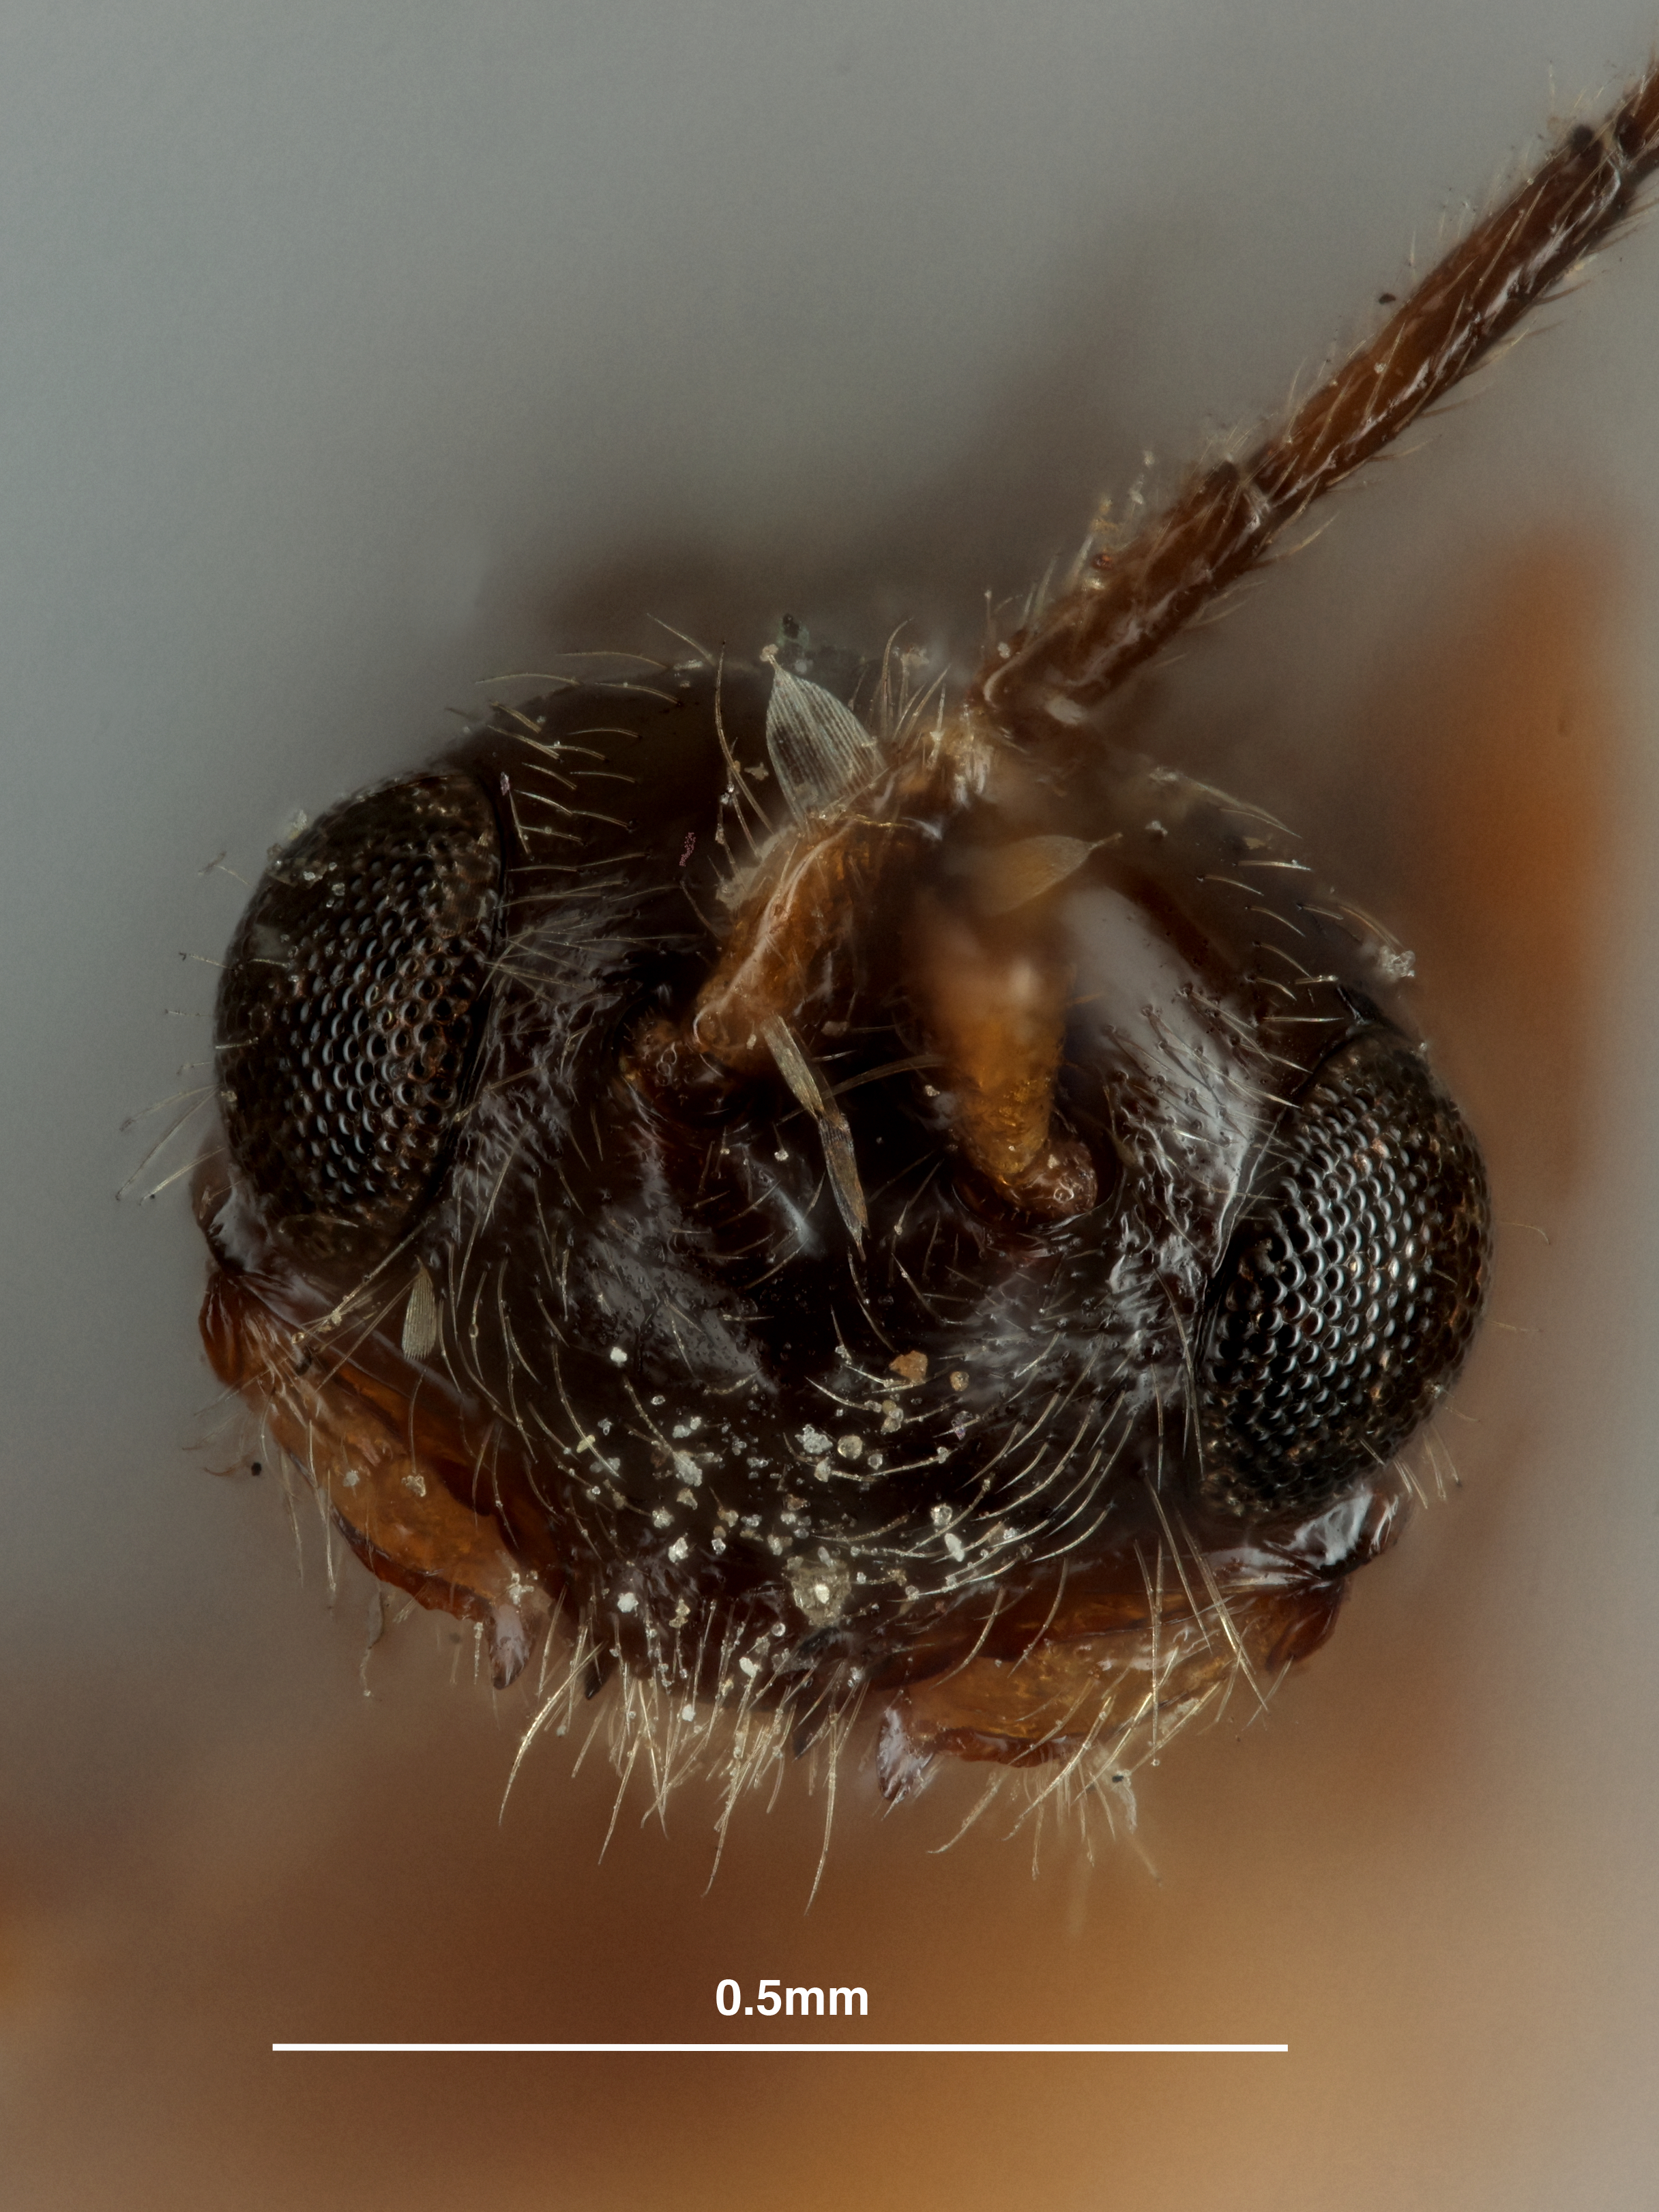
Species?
Phaenocarpa reticulata
